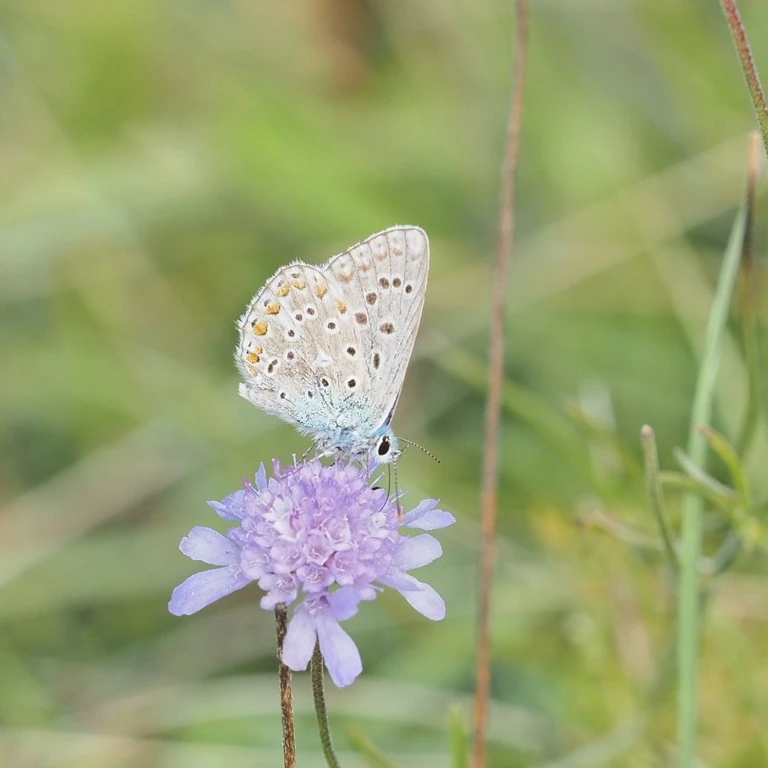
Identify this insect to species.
Polyommatus icarus
